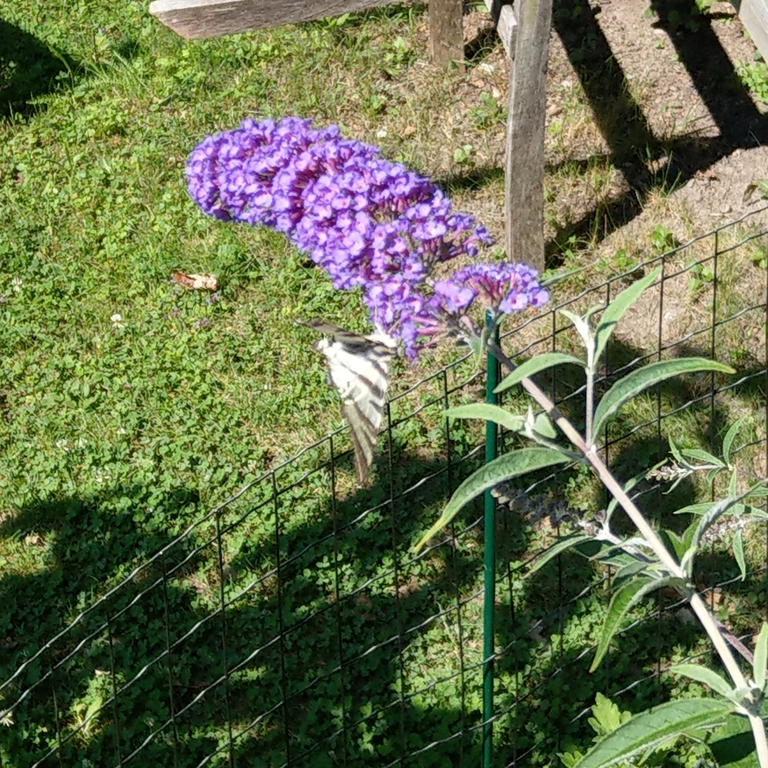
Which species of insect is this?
Iphiclides podalirius
